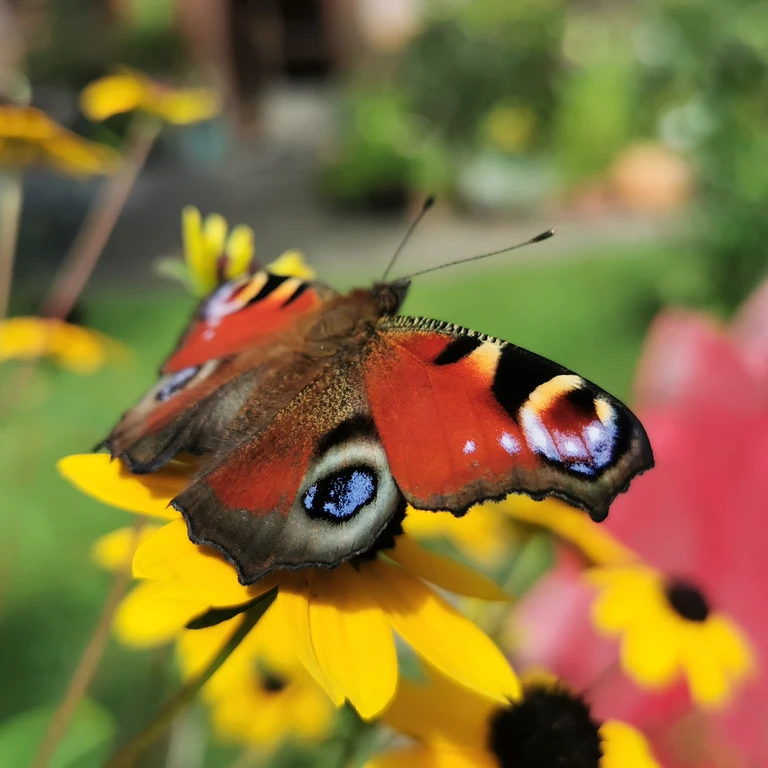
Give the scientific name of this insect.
Aglais io
